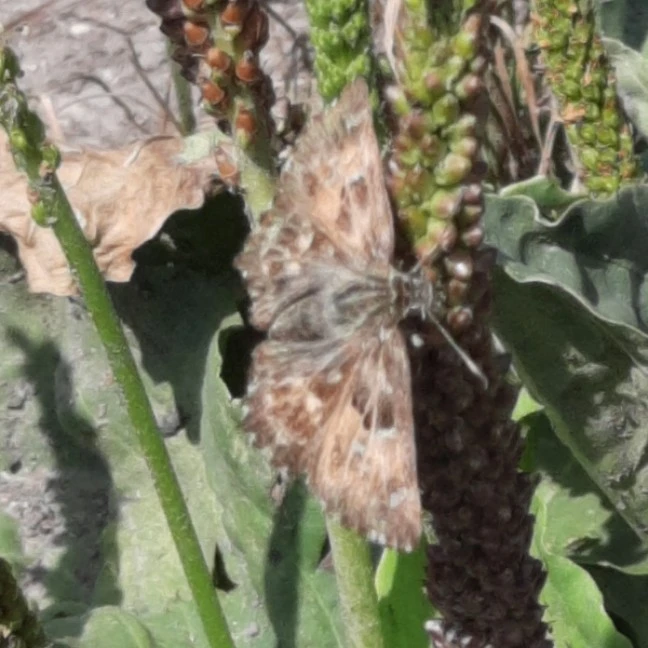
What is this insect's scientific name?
Carcharodus alceae
